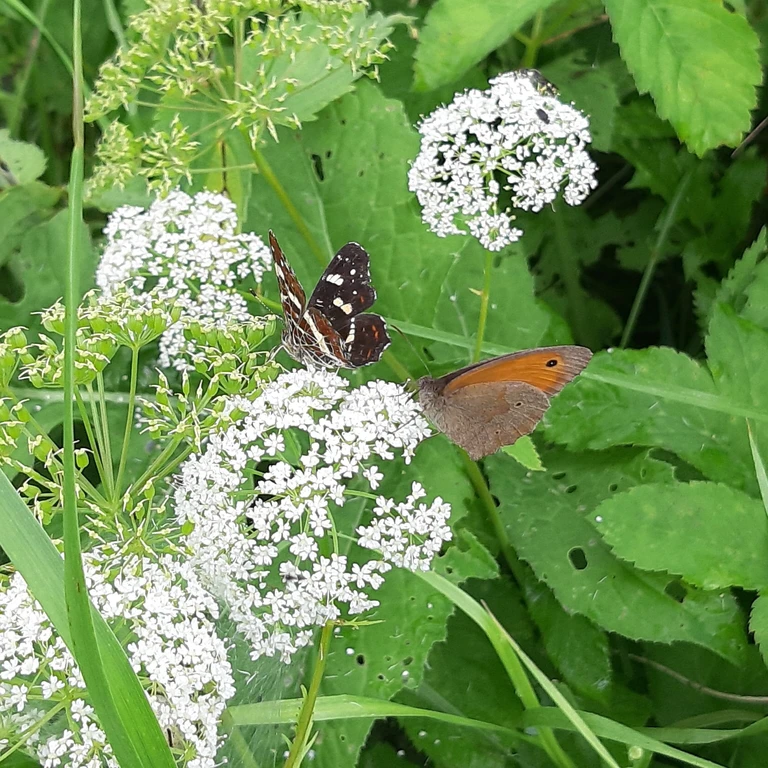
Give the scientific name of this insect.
Araschnia levana
